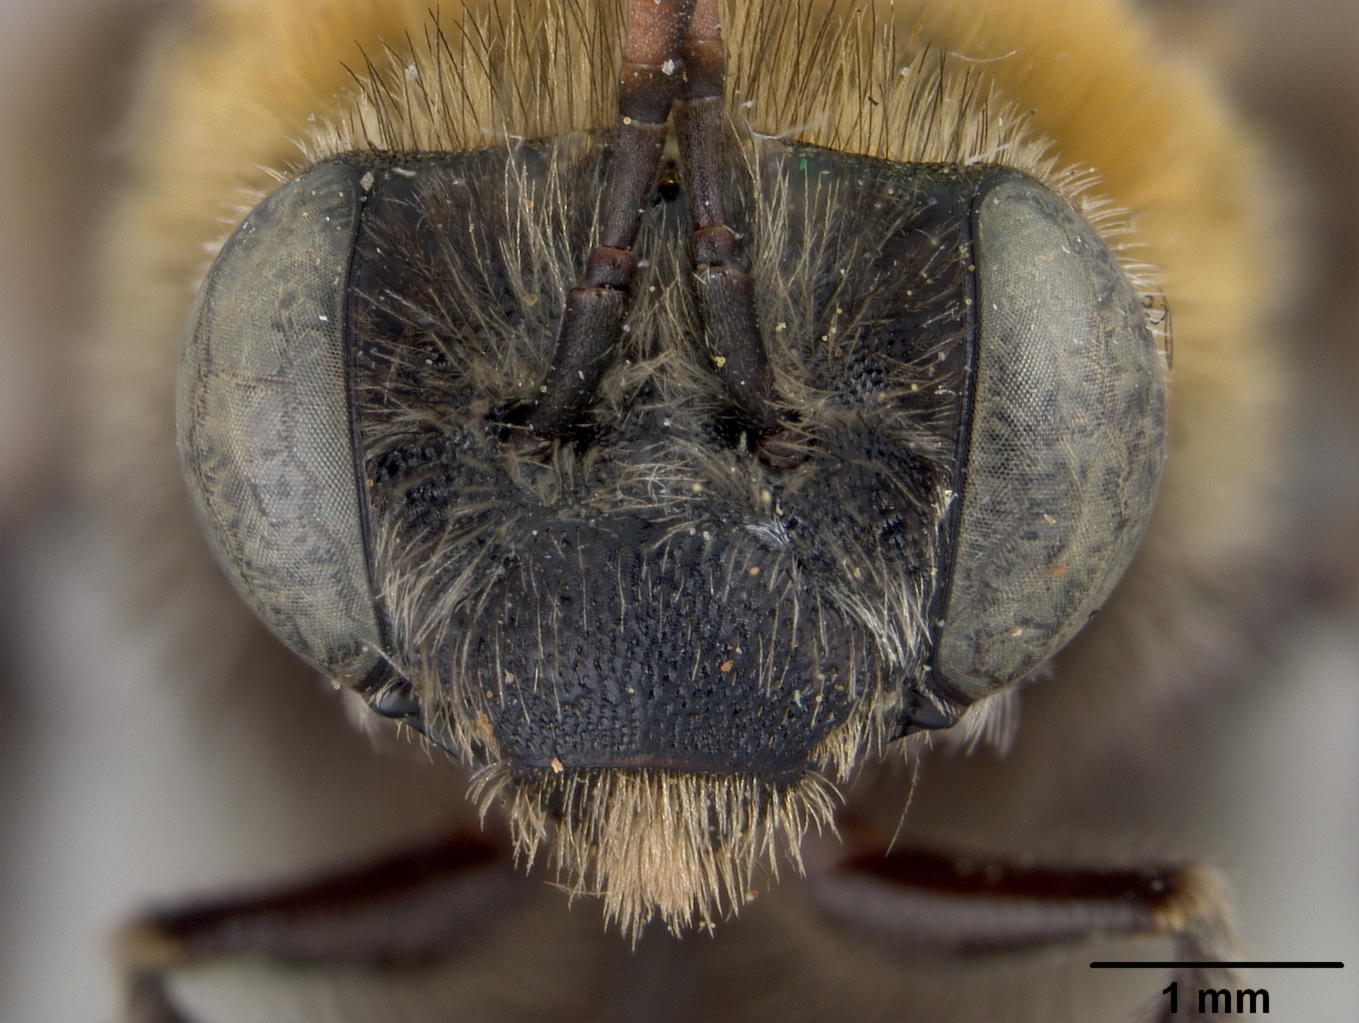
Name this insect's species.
Melissodes negligenda
